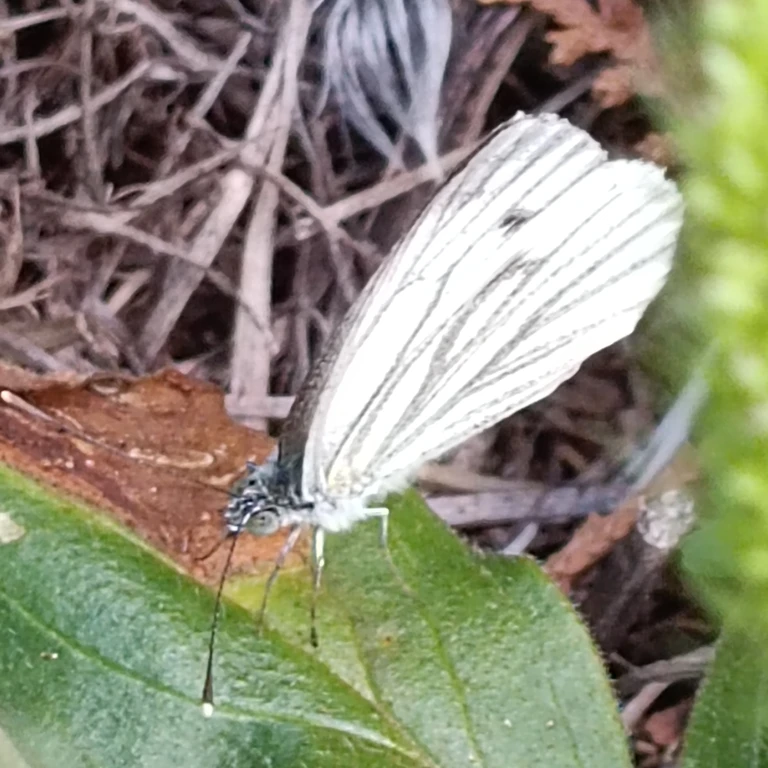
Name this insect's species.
Pieris napi
